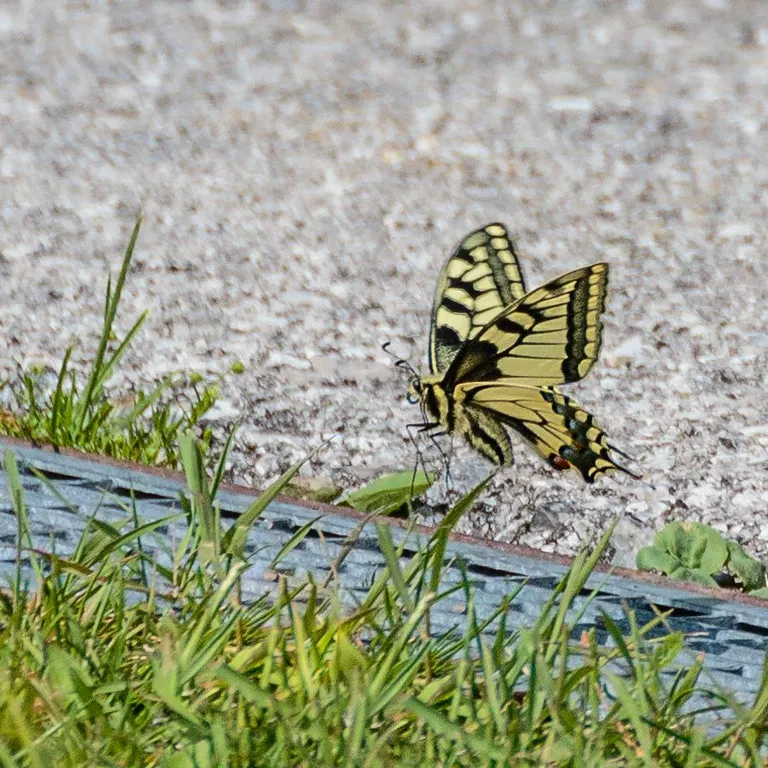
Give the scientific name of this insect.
Papilio machaon
